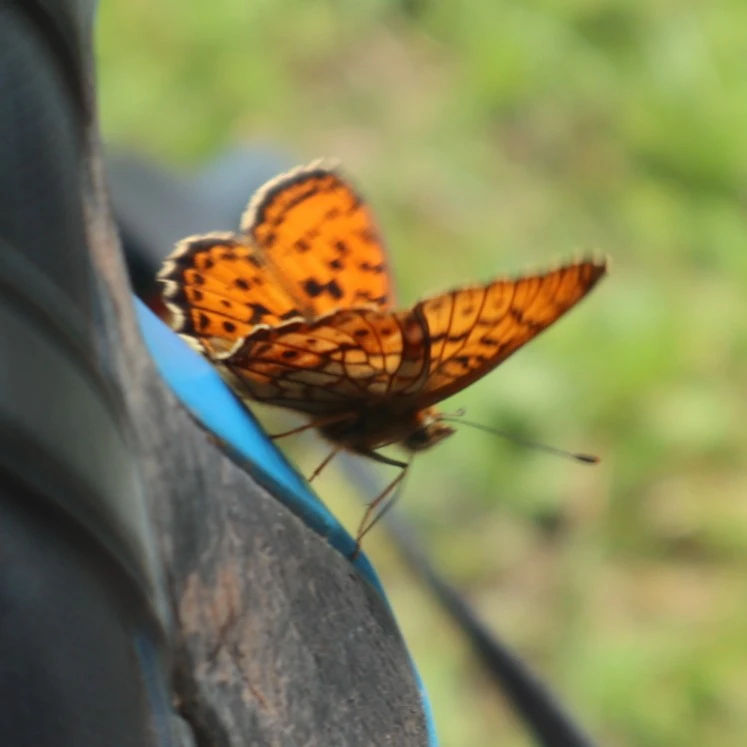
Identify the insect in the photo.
Brenthis ino
